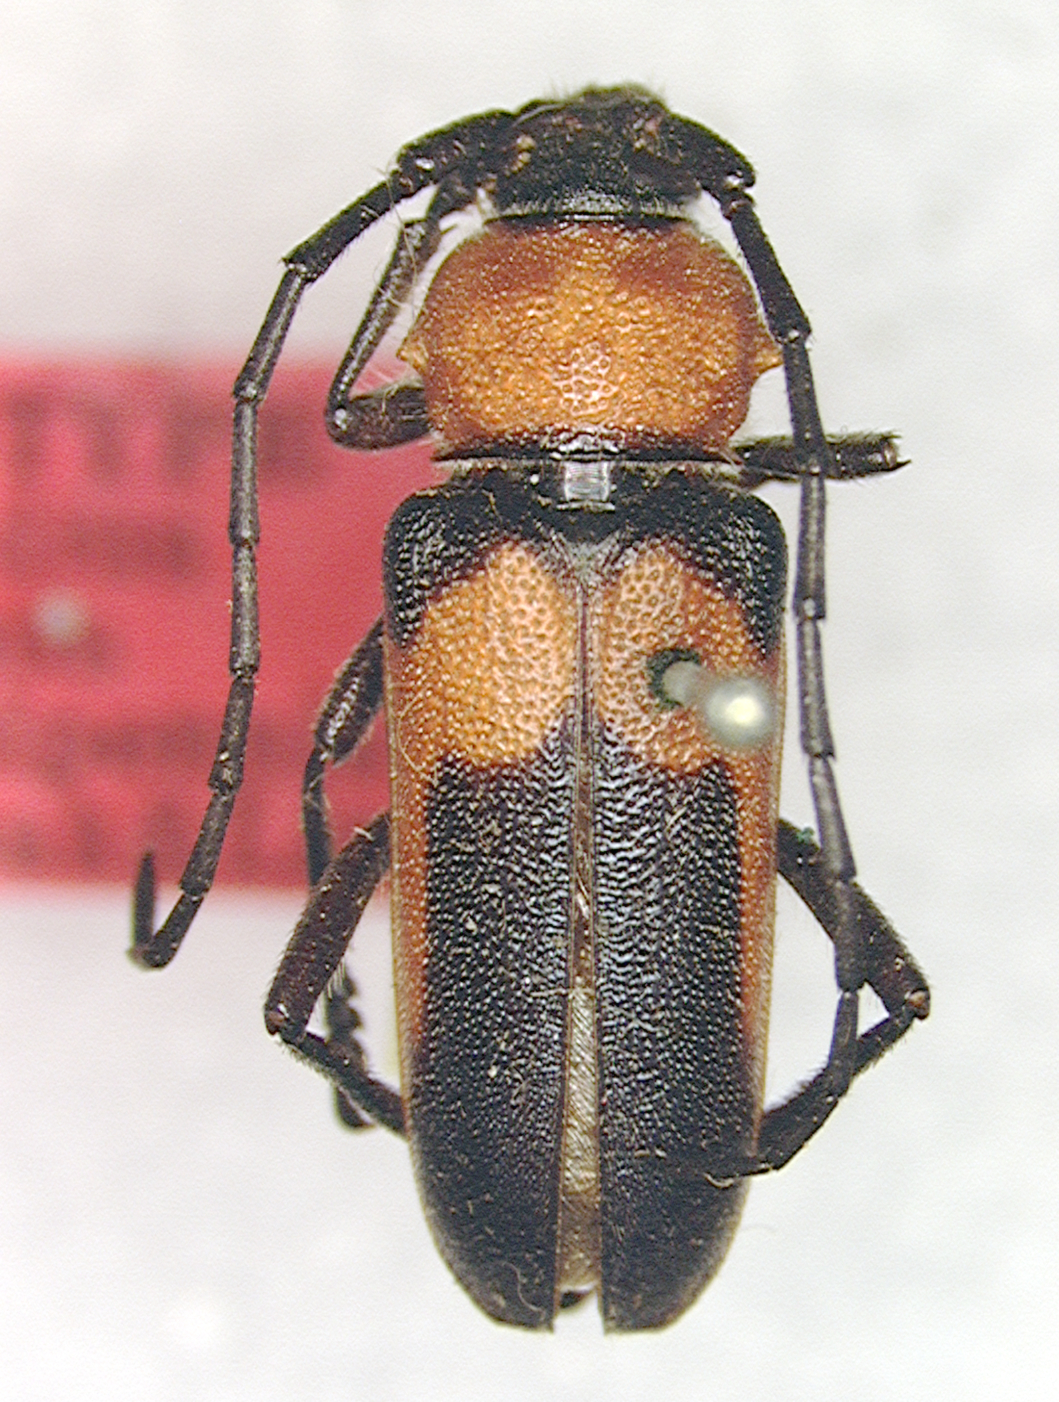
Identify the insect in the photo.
Crossidius coralinus
